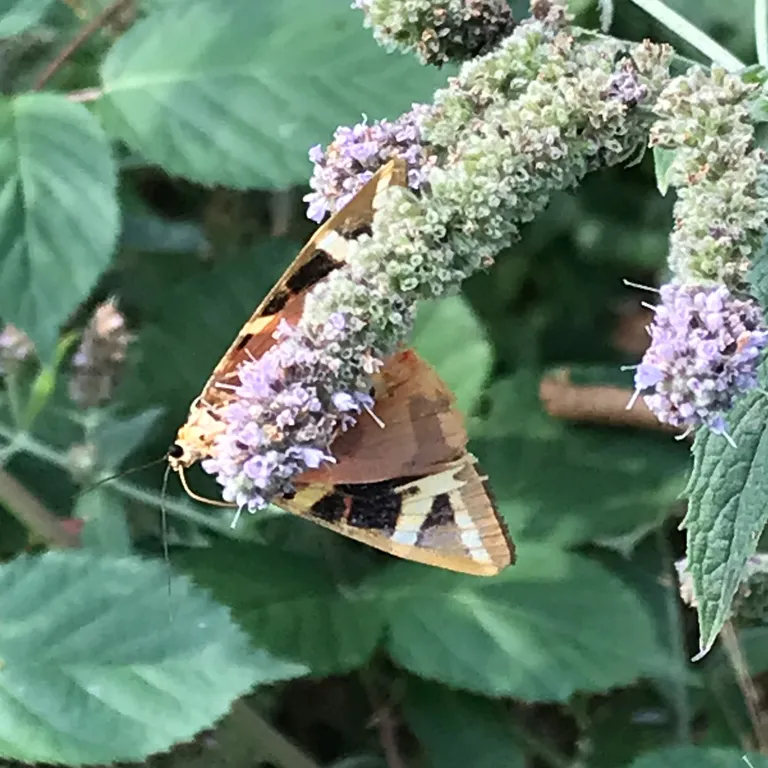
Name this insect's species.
Euplagia quadripunctaria
